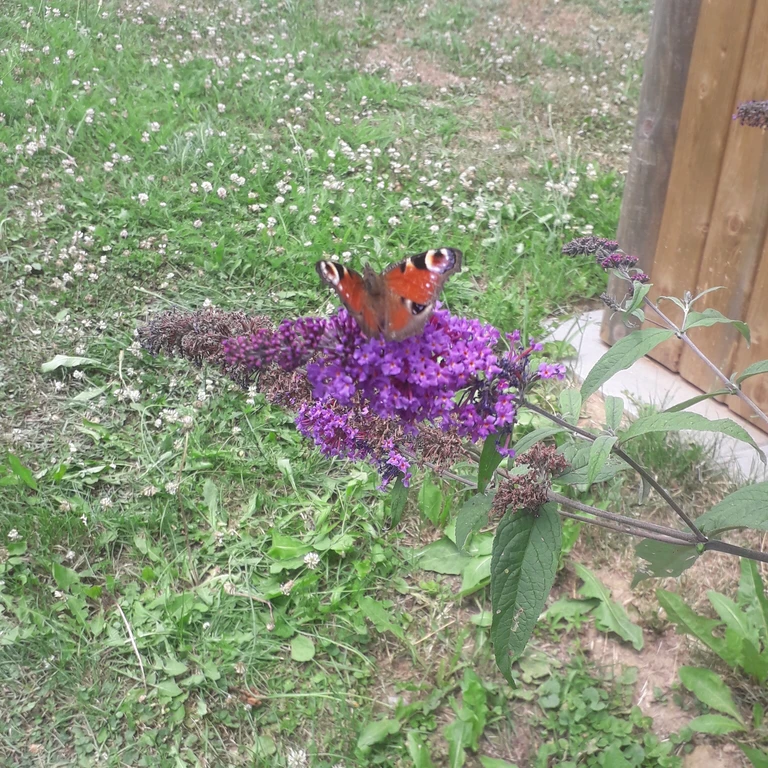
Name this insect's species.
Aglais io
